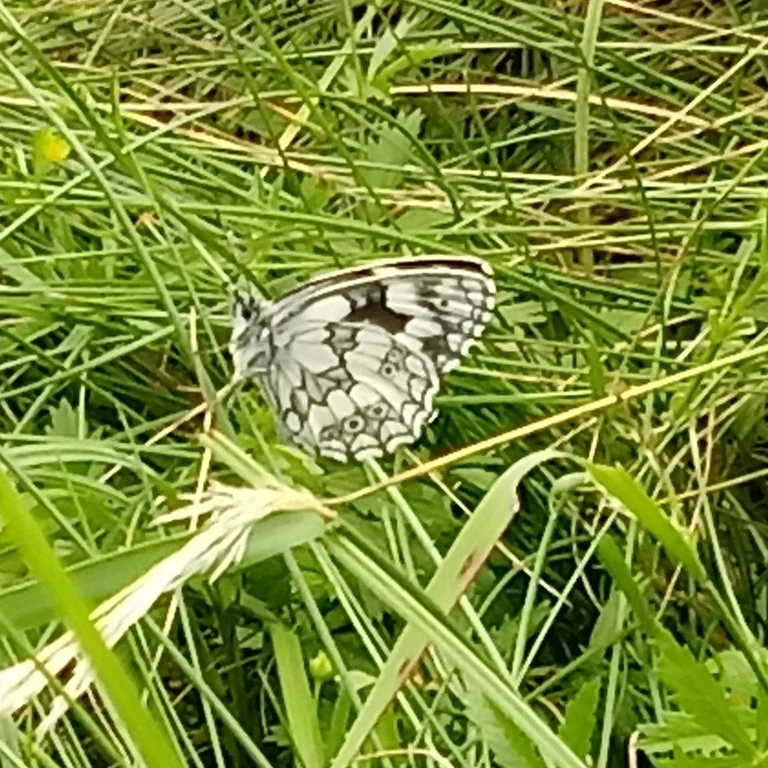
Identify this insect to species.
Melanargia galathea
